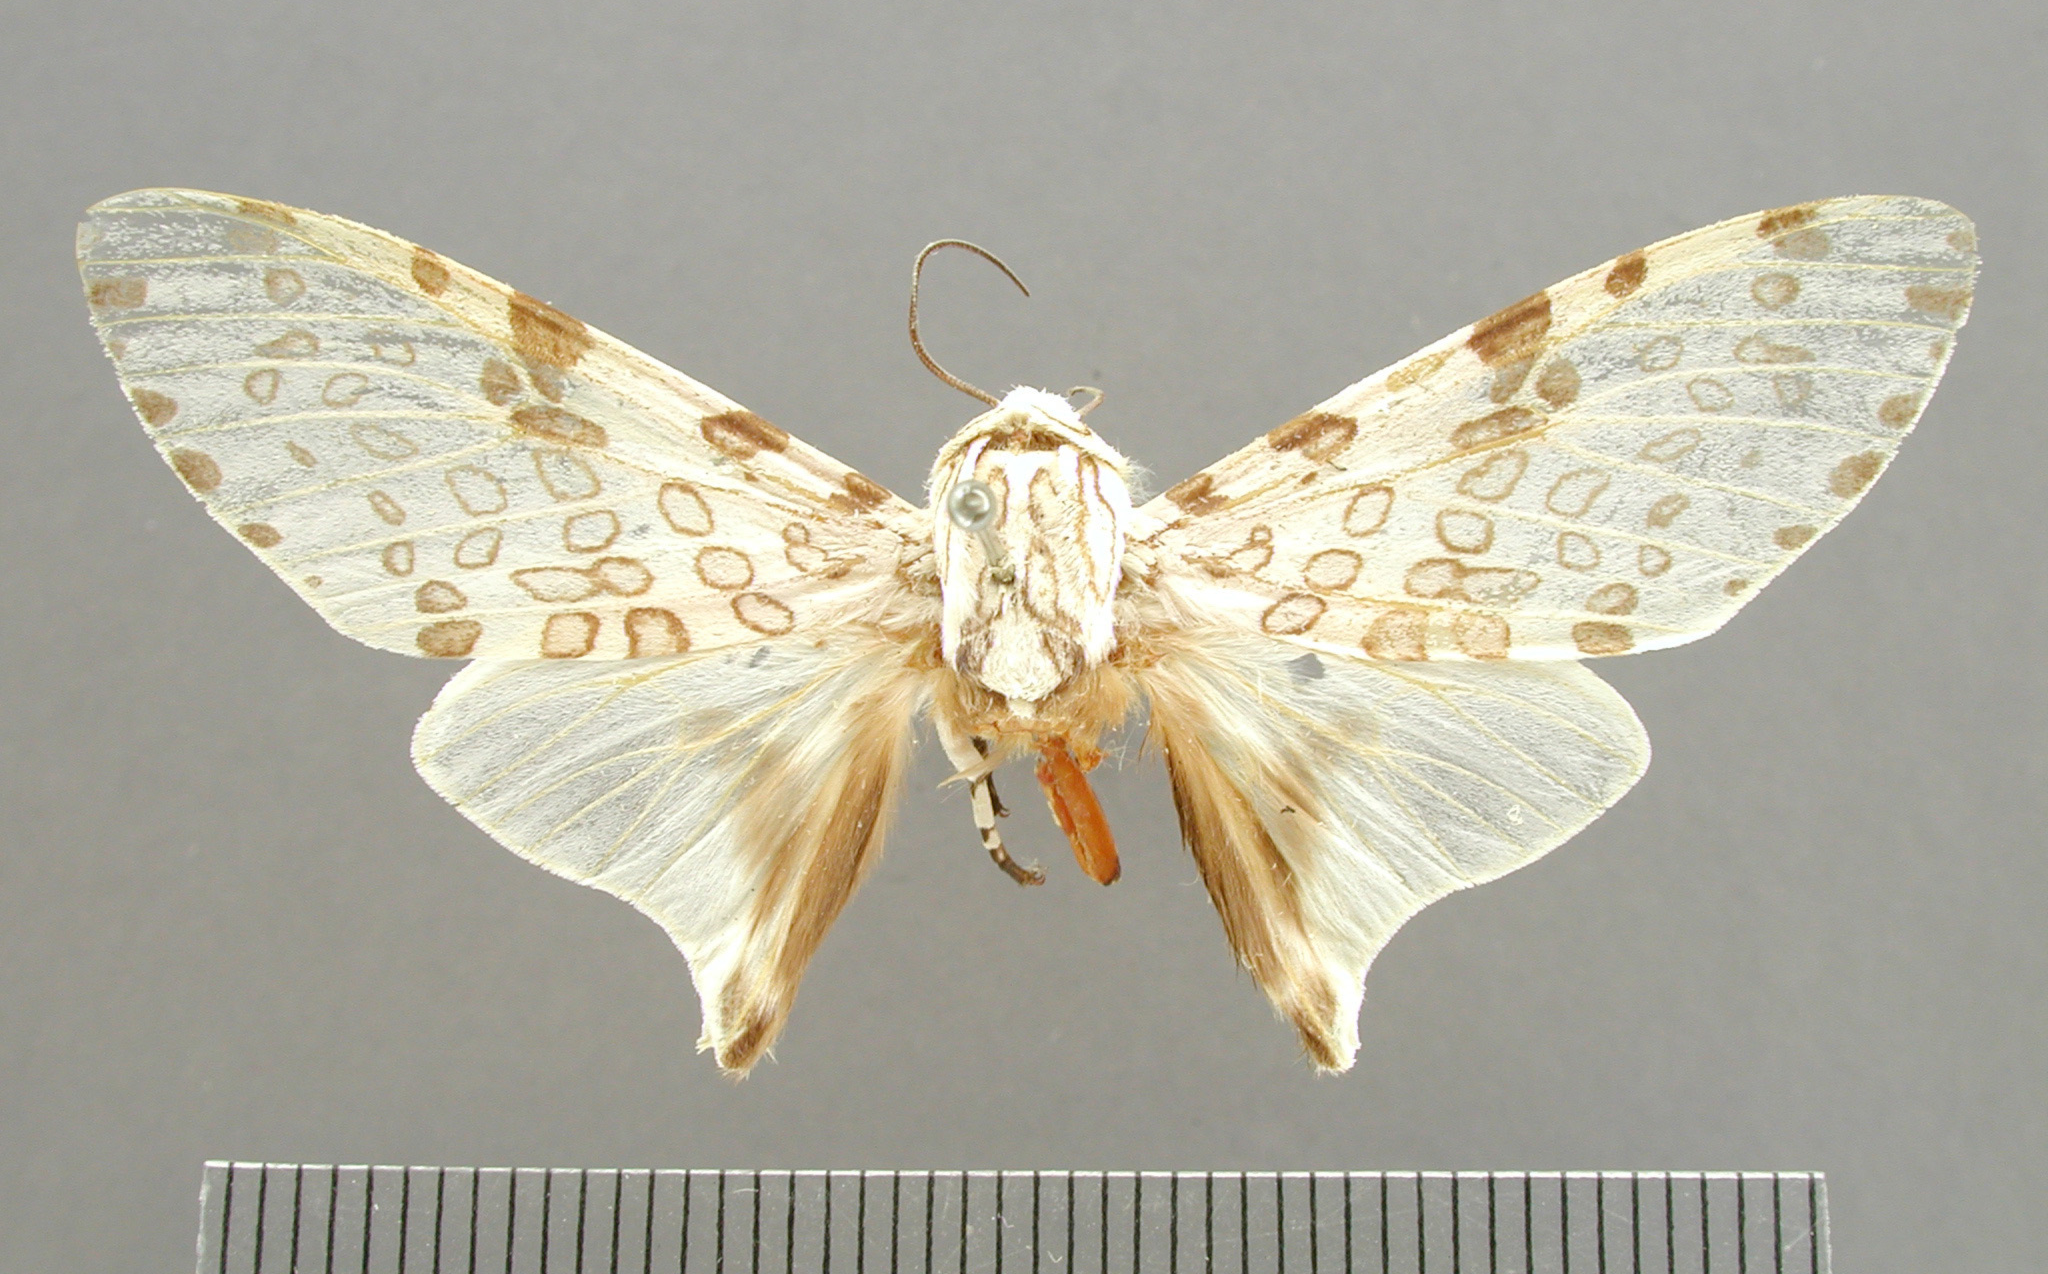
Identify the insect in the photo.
Ecpantheria perplexa
